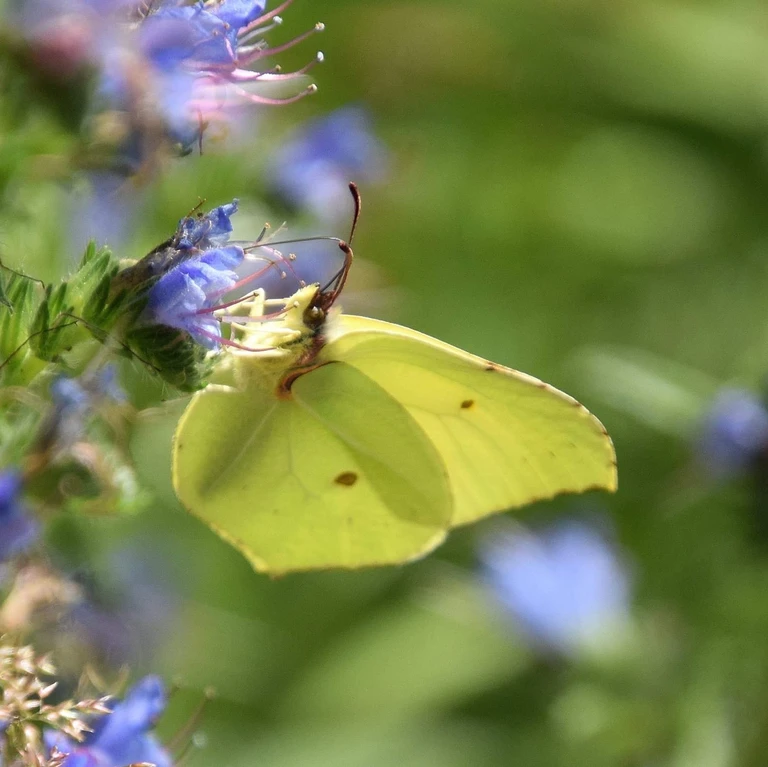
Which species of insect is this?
Gonepteryx rhamni
